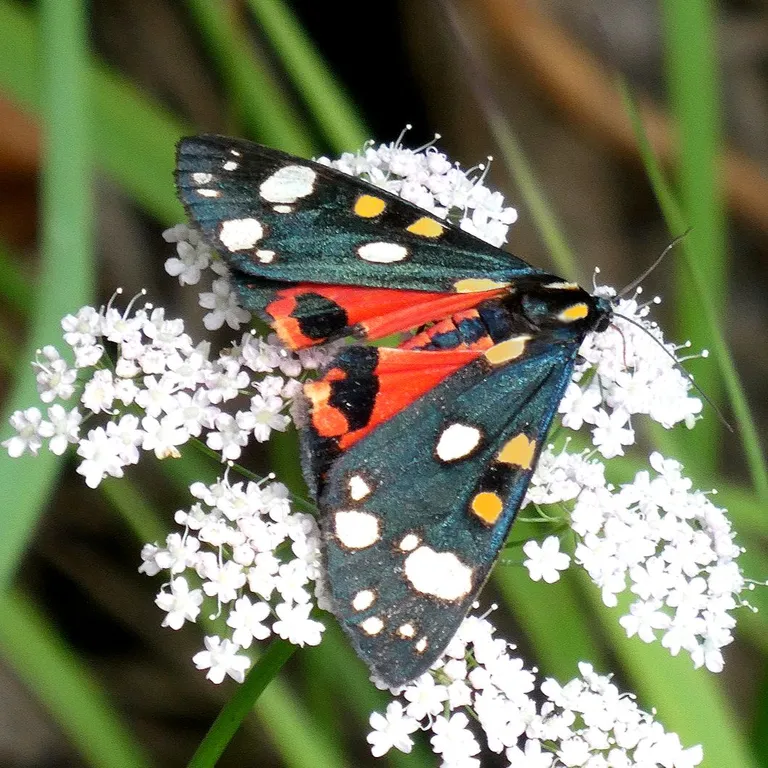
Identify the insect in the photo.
Callimorpha dominula
